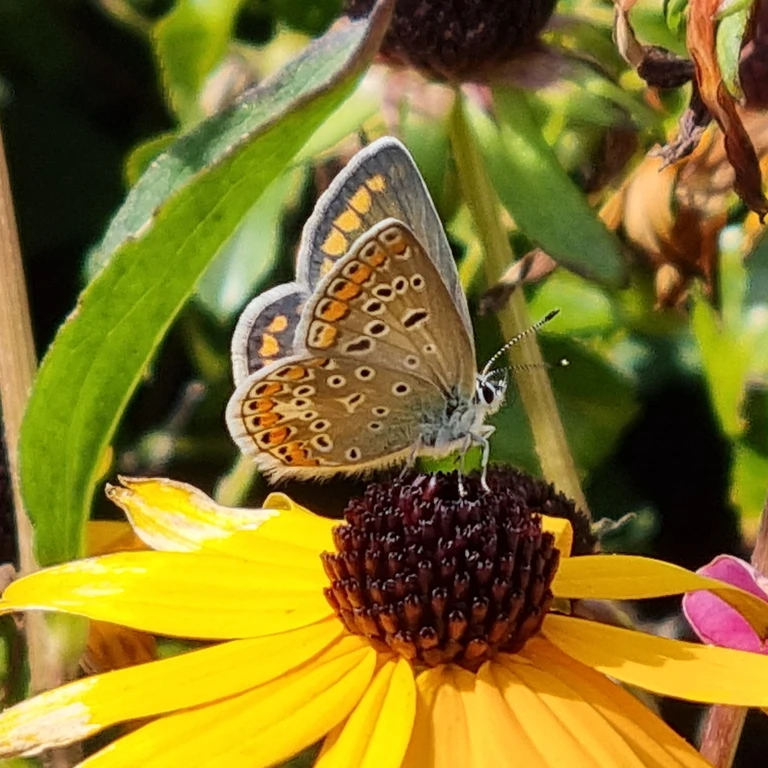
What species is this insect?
Polyommatus icarus
